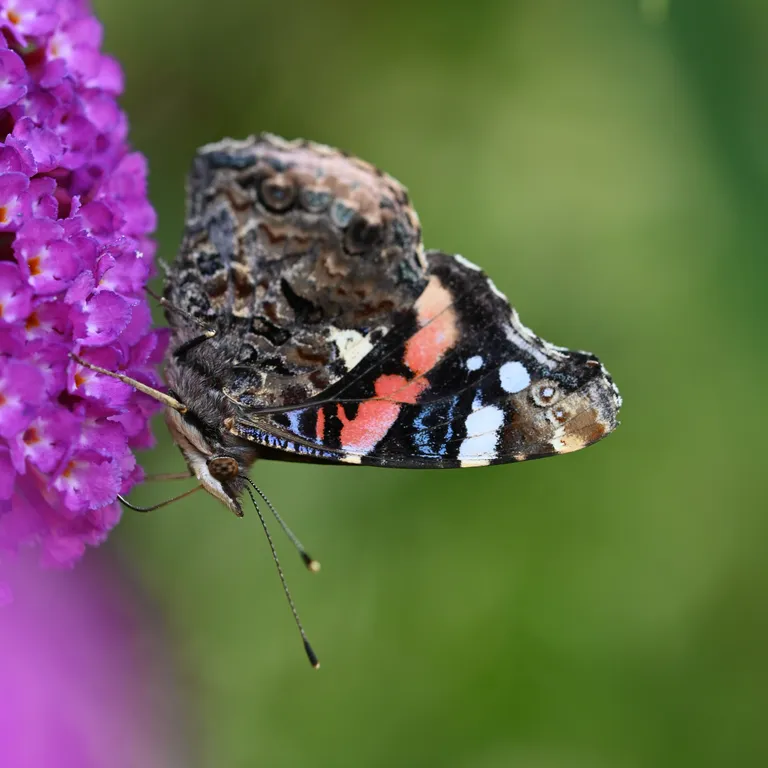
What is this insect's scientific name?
Vanessa atalanta
